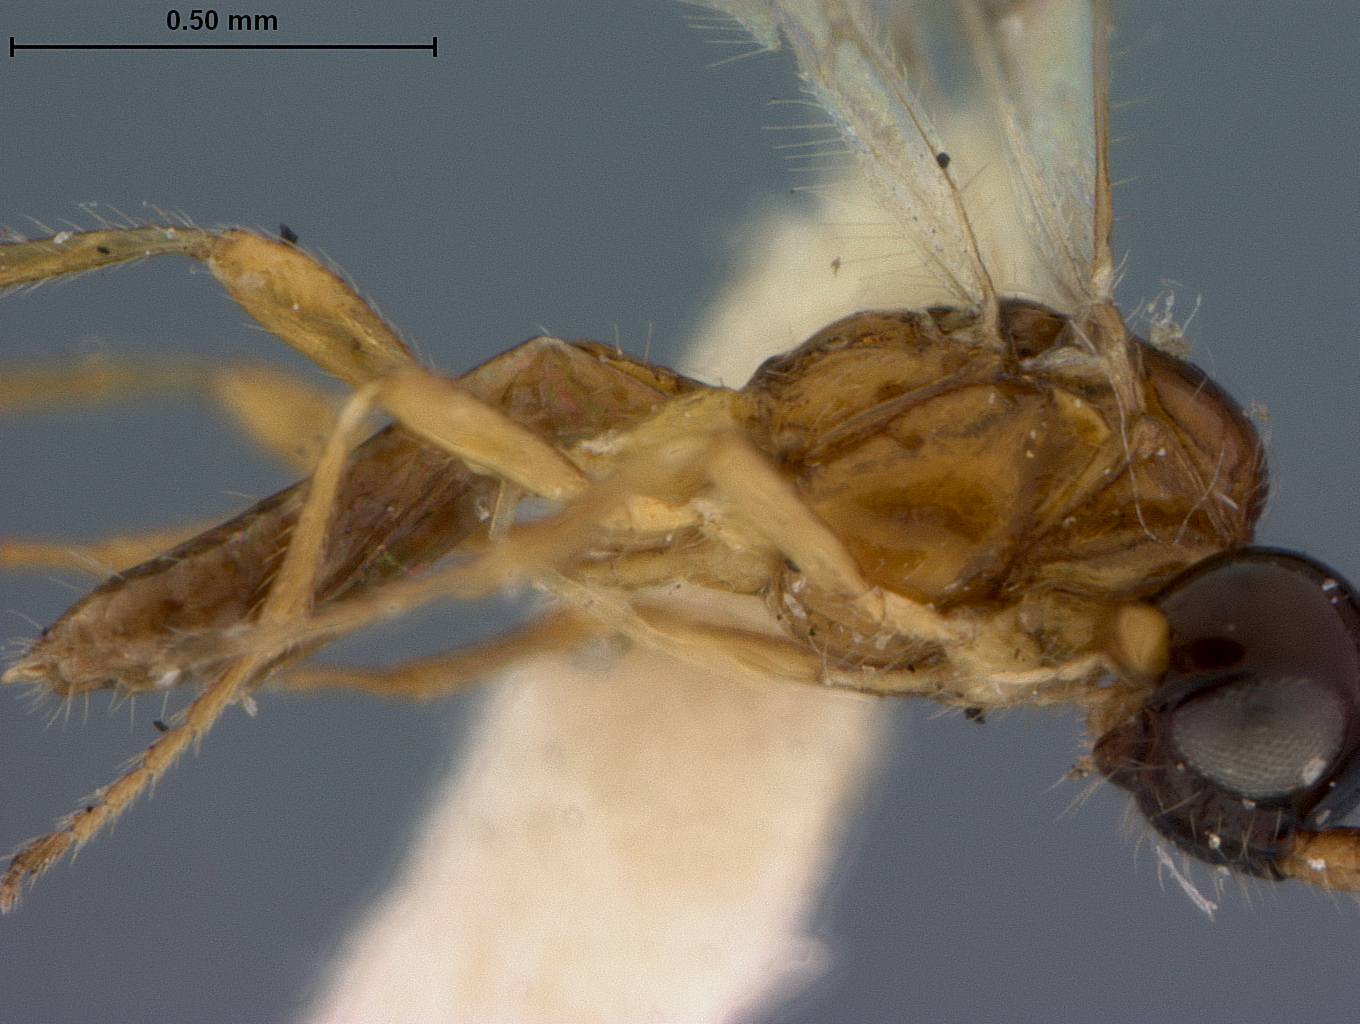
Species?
Synaldis blantoni
